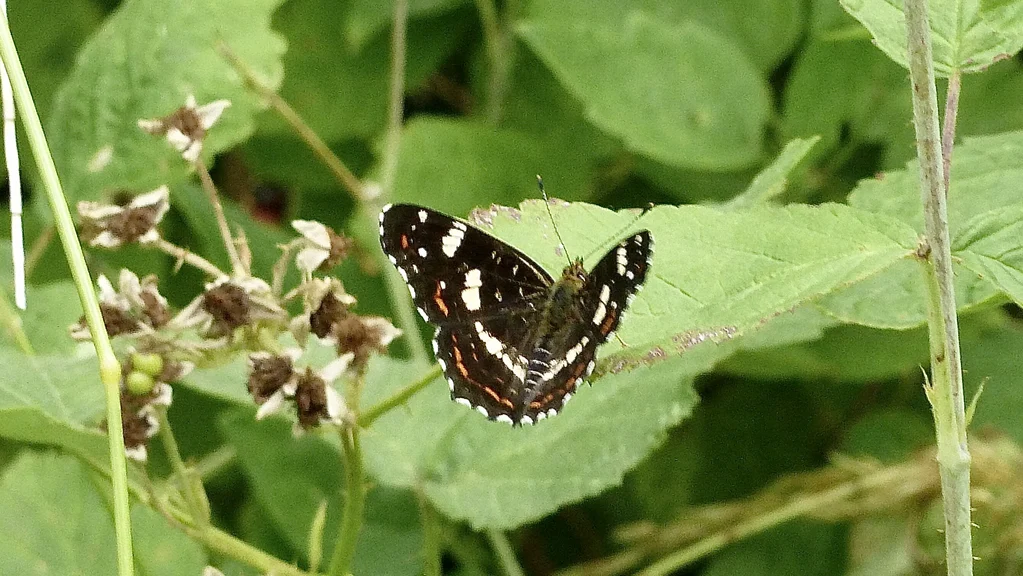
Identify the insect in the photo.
Araschnia levana
